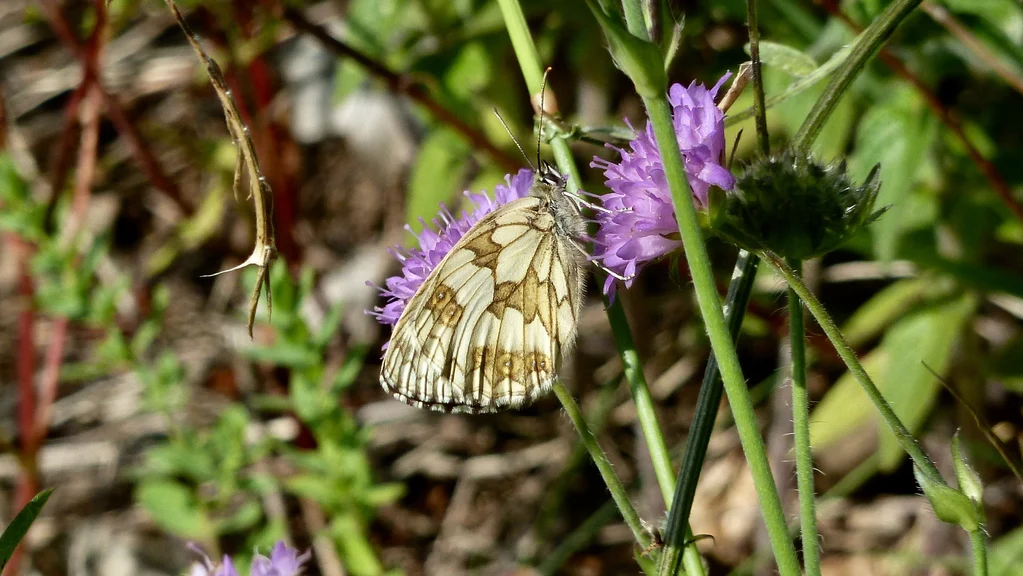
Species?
Melanargia galathea
